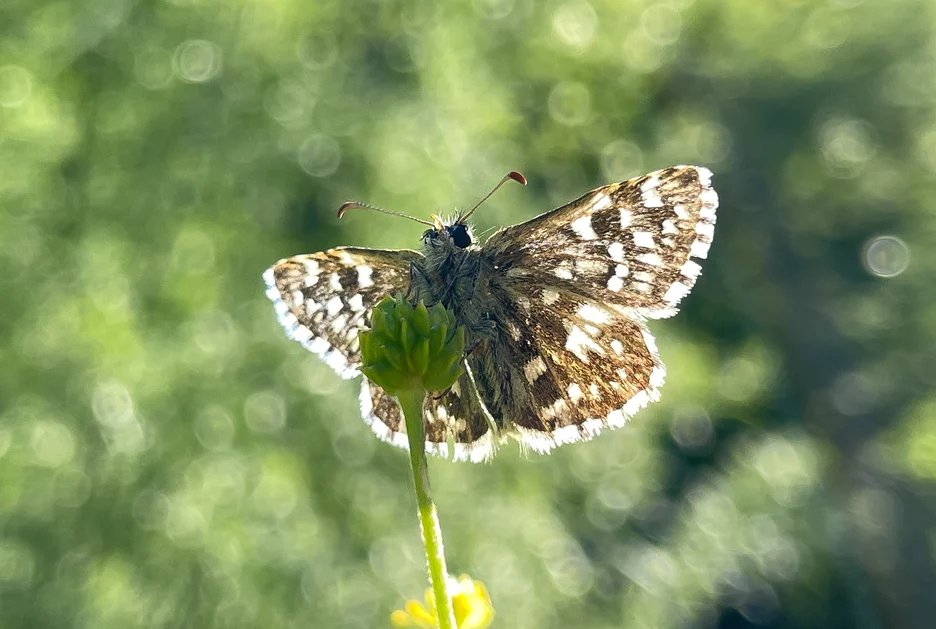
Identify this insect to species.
Pyrgus malvae
